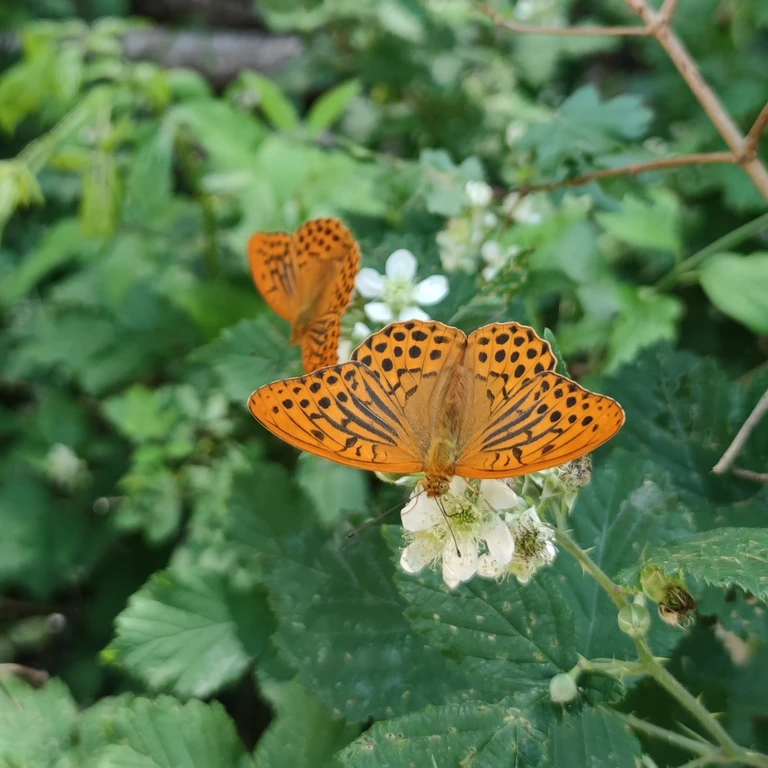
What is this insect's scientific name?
Argynnis paphia
